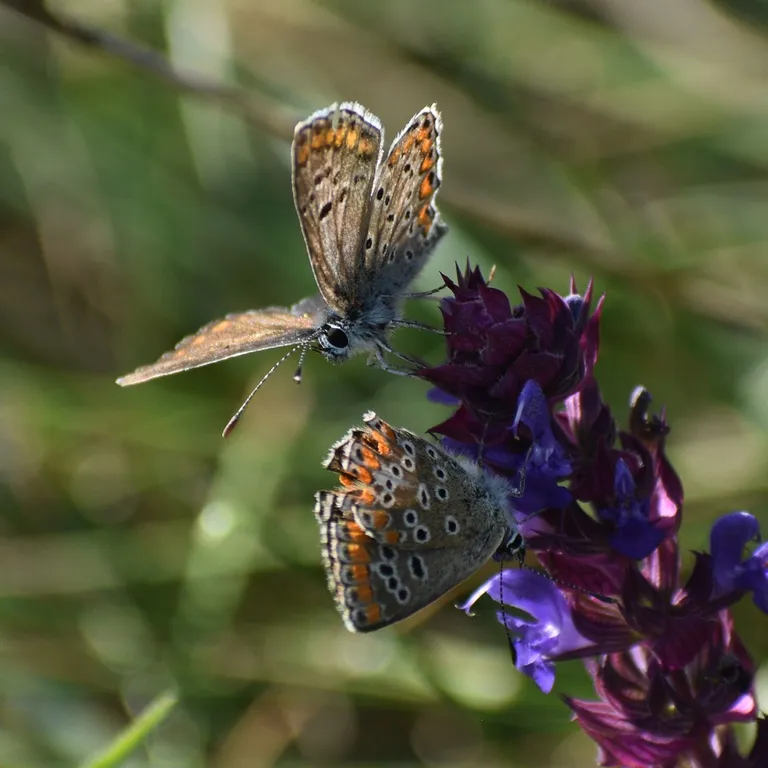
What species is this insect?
Aricia agestis/artaxerxes
